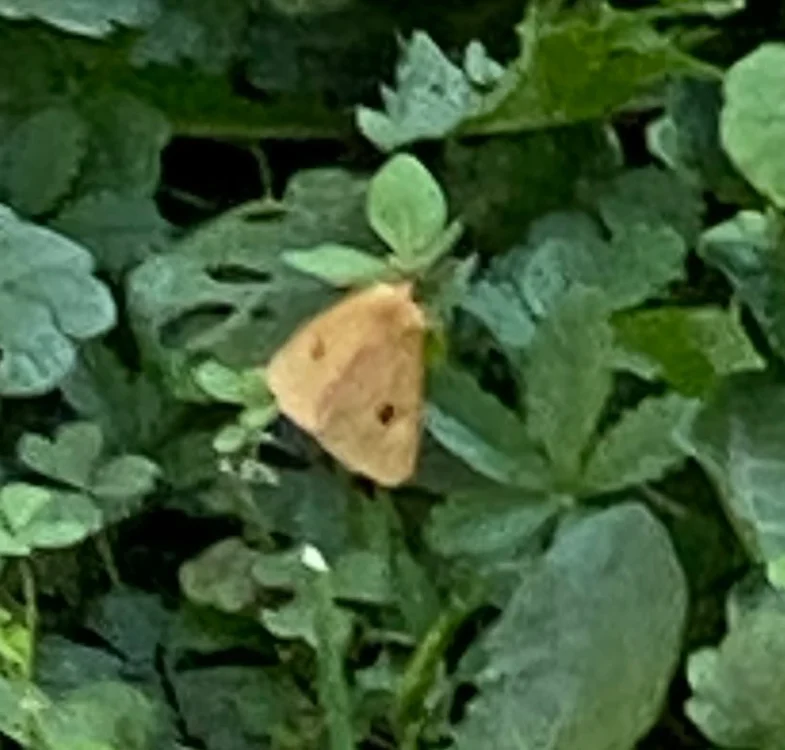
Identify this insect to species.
Diacrisia sannio
